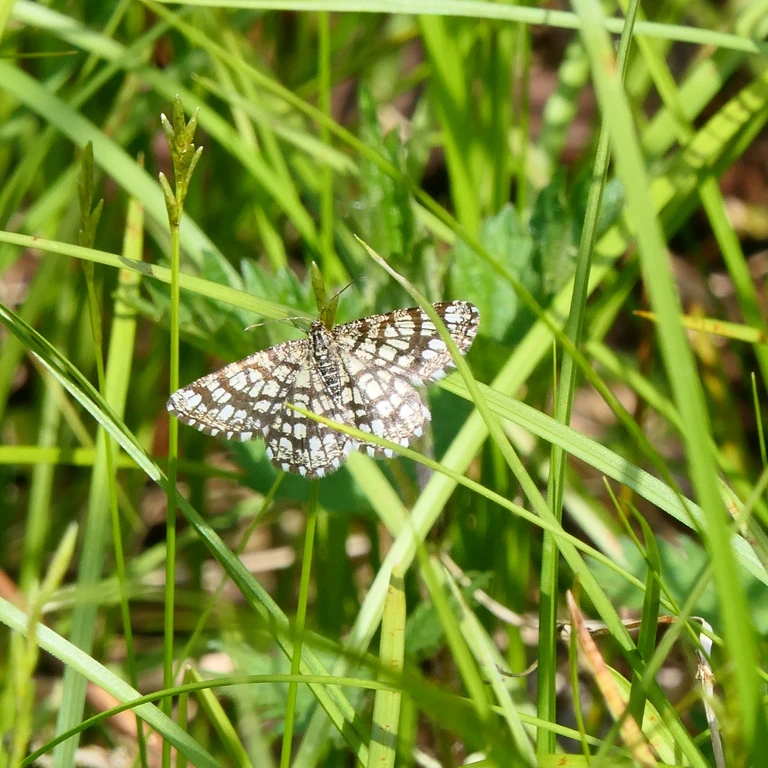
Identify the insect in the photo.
Chiasmia clathrata
